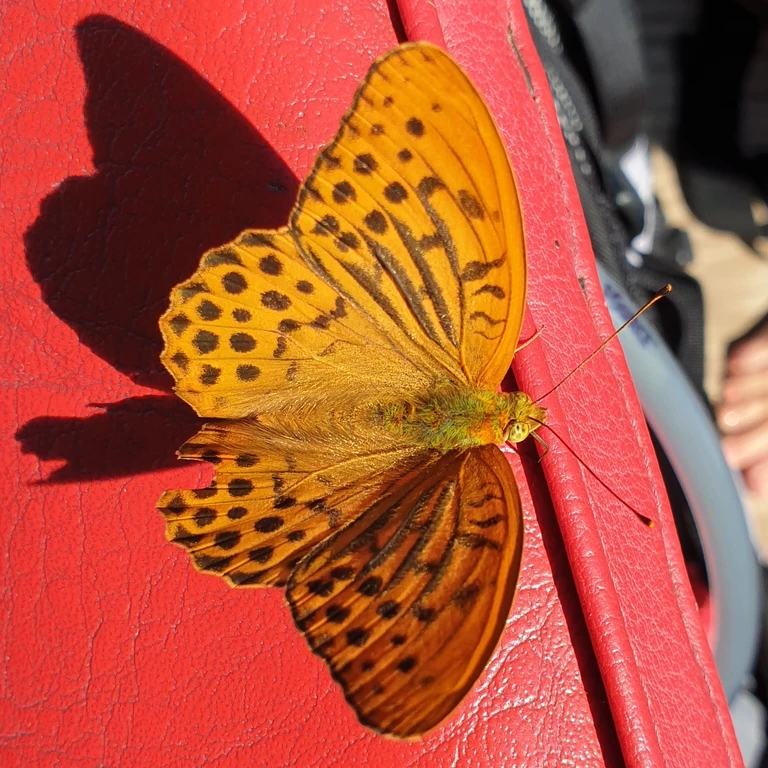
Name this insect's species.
Argynnis paphia
